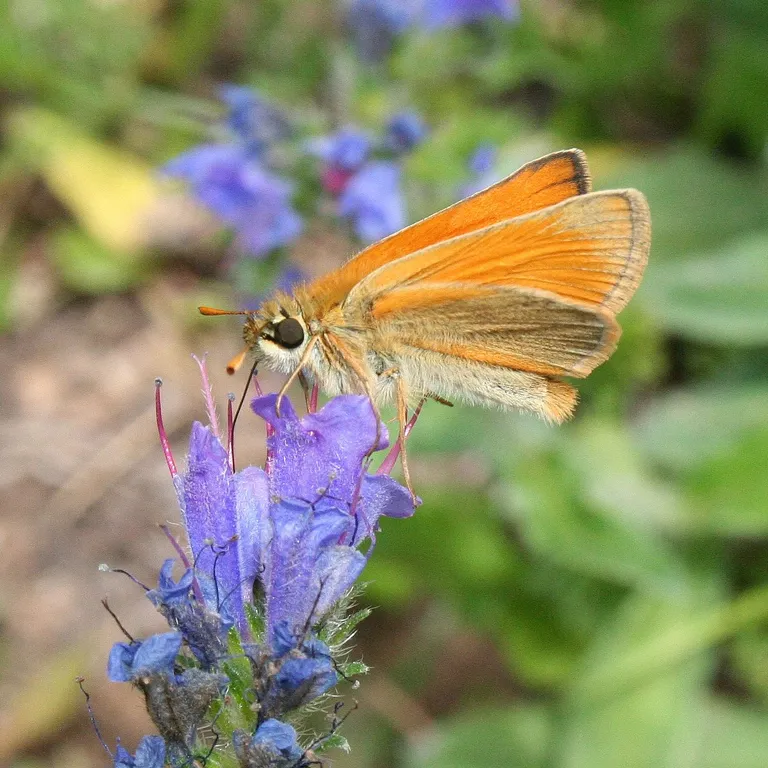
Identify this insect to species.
Thymelicus sylvestris
